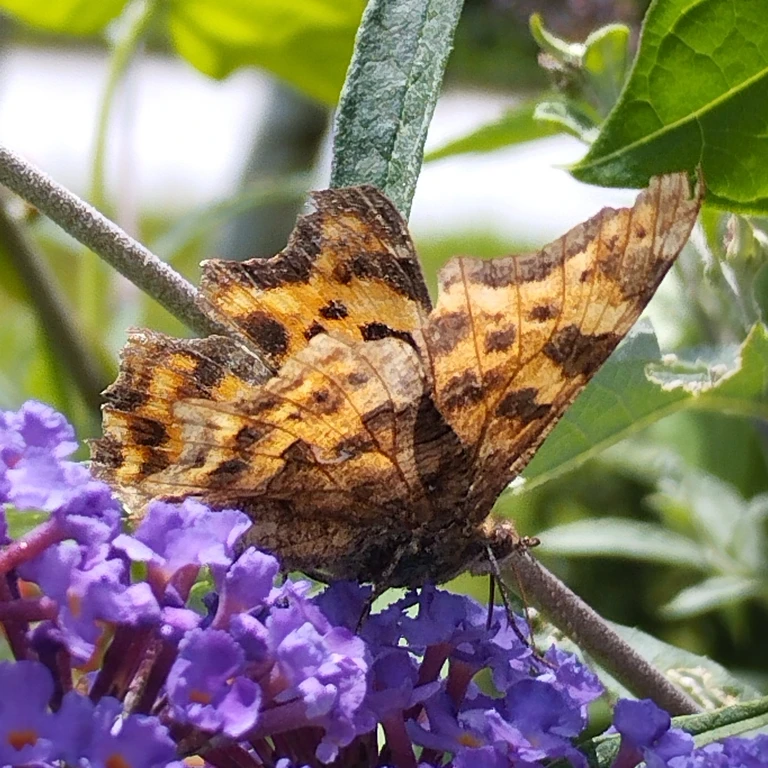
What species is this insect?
Polygonia c-album
